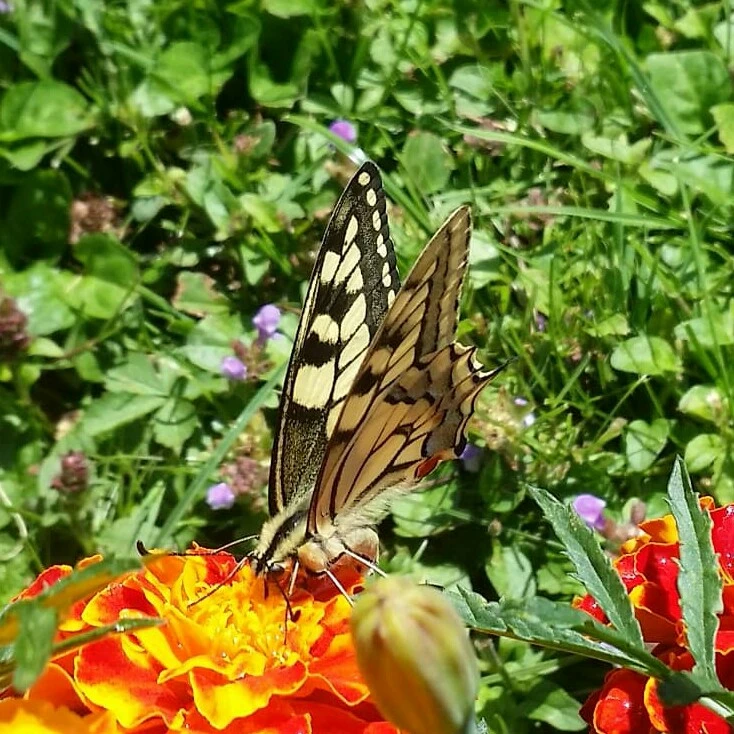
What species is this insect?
Papilio machaon
